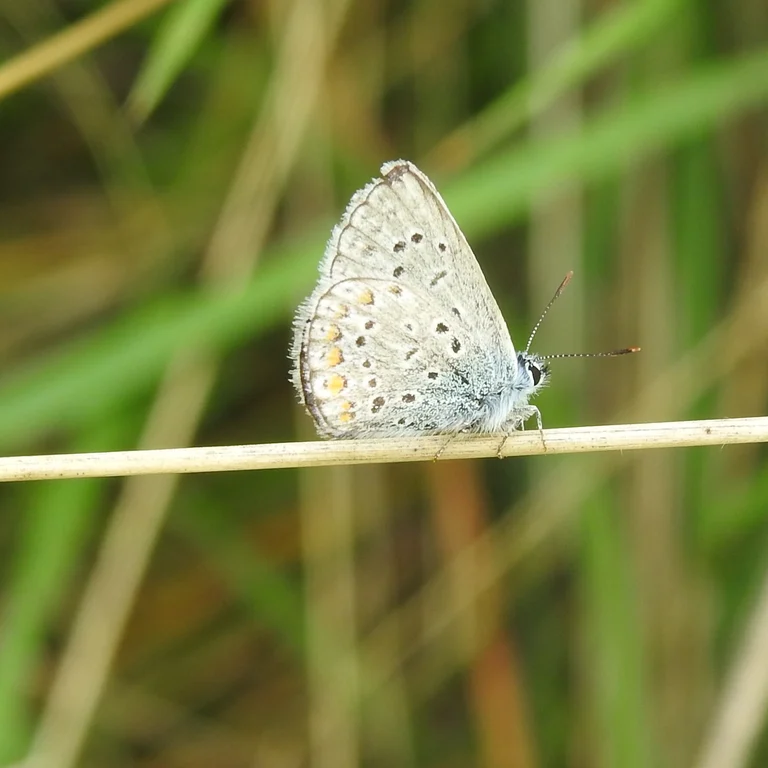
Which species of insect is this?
Polyommatus icarus
